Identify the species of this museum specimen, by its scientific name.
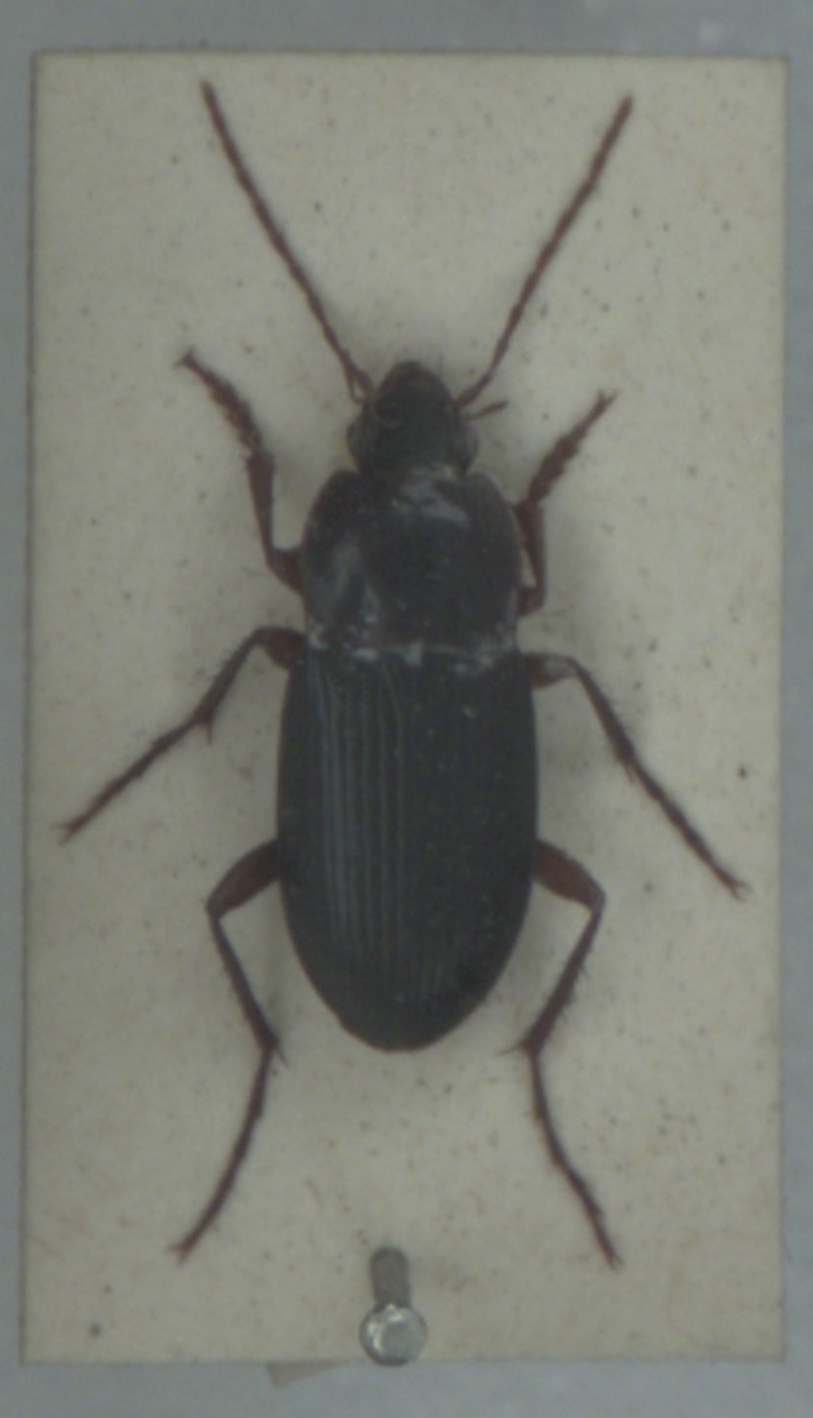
Calathus erratus
